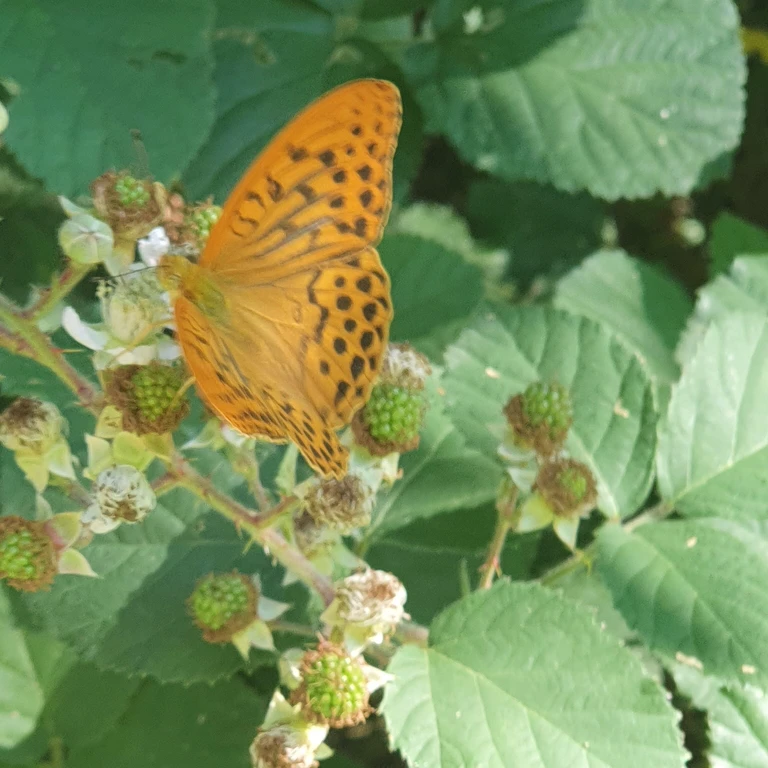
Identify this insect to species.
Argynnis paphia
